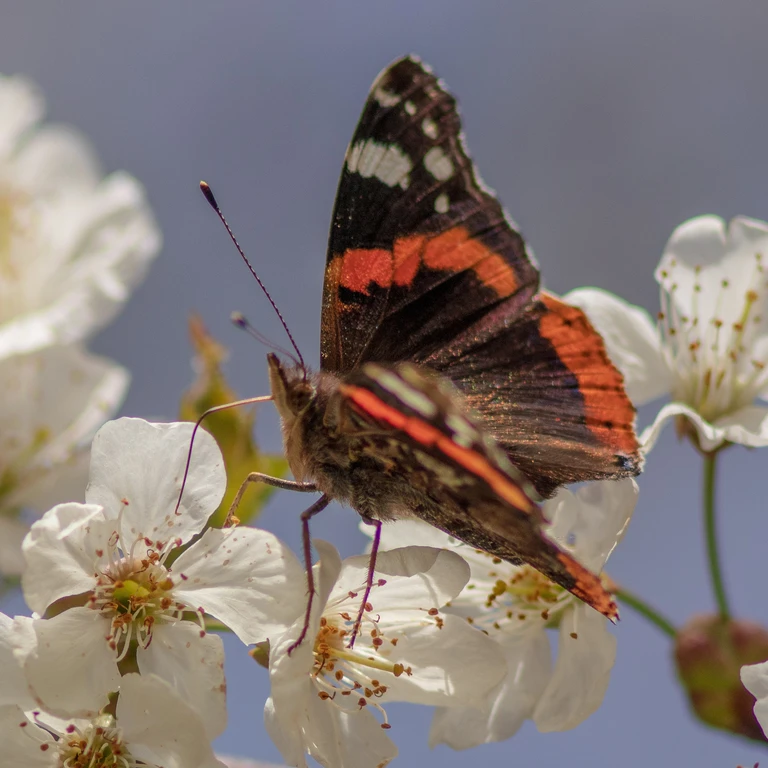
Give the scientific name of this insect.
Vanessa atalanta
